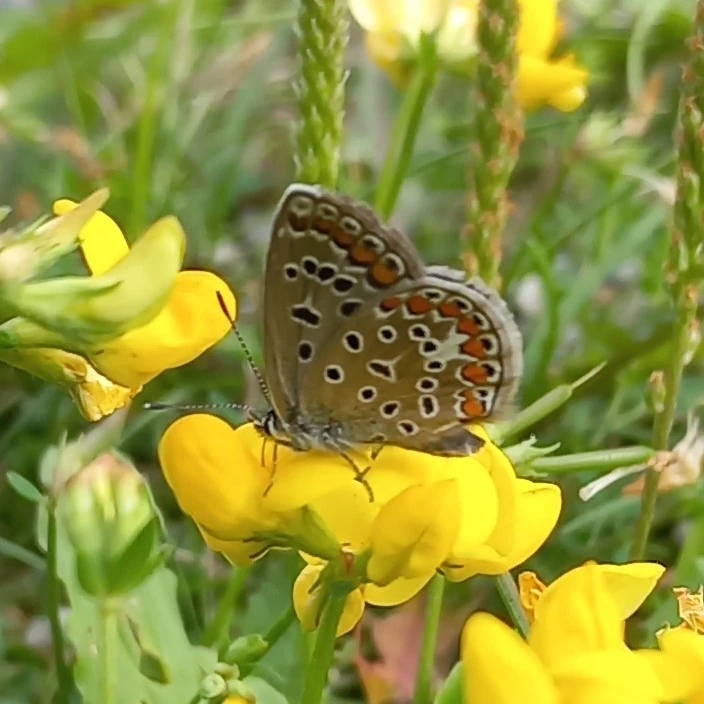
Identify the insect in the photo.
Polyommatus icarus
